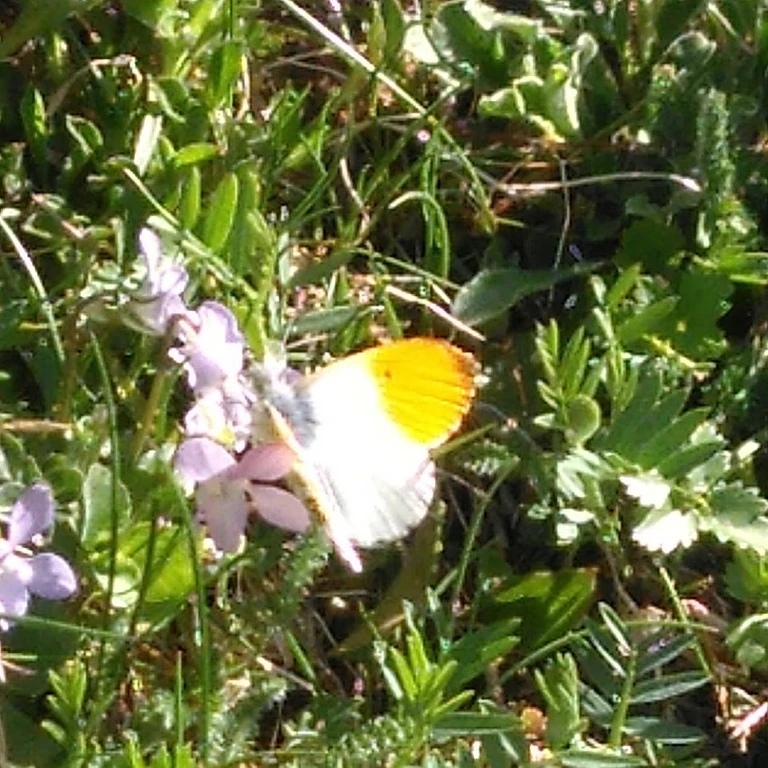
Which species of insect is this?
Anthocharis cardamines
